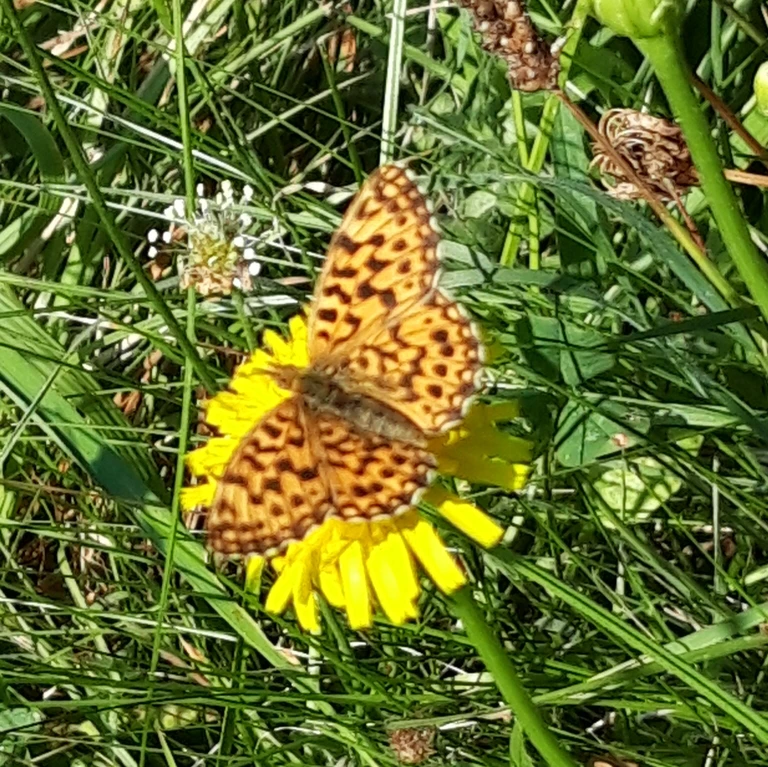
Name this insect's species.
Boloria dia
